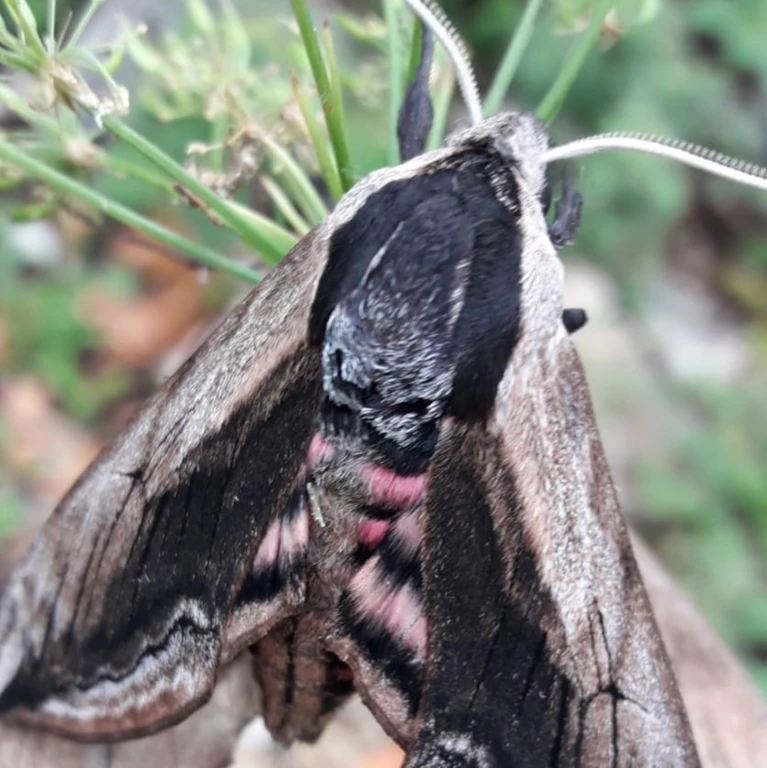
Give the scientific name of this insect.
Sphinx ligustri
